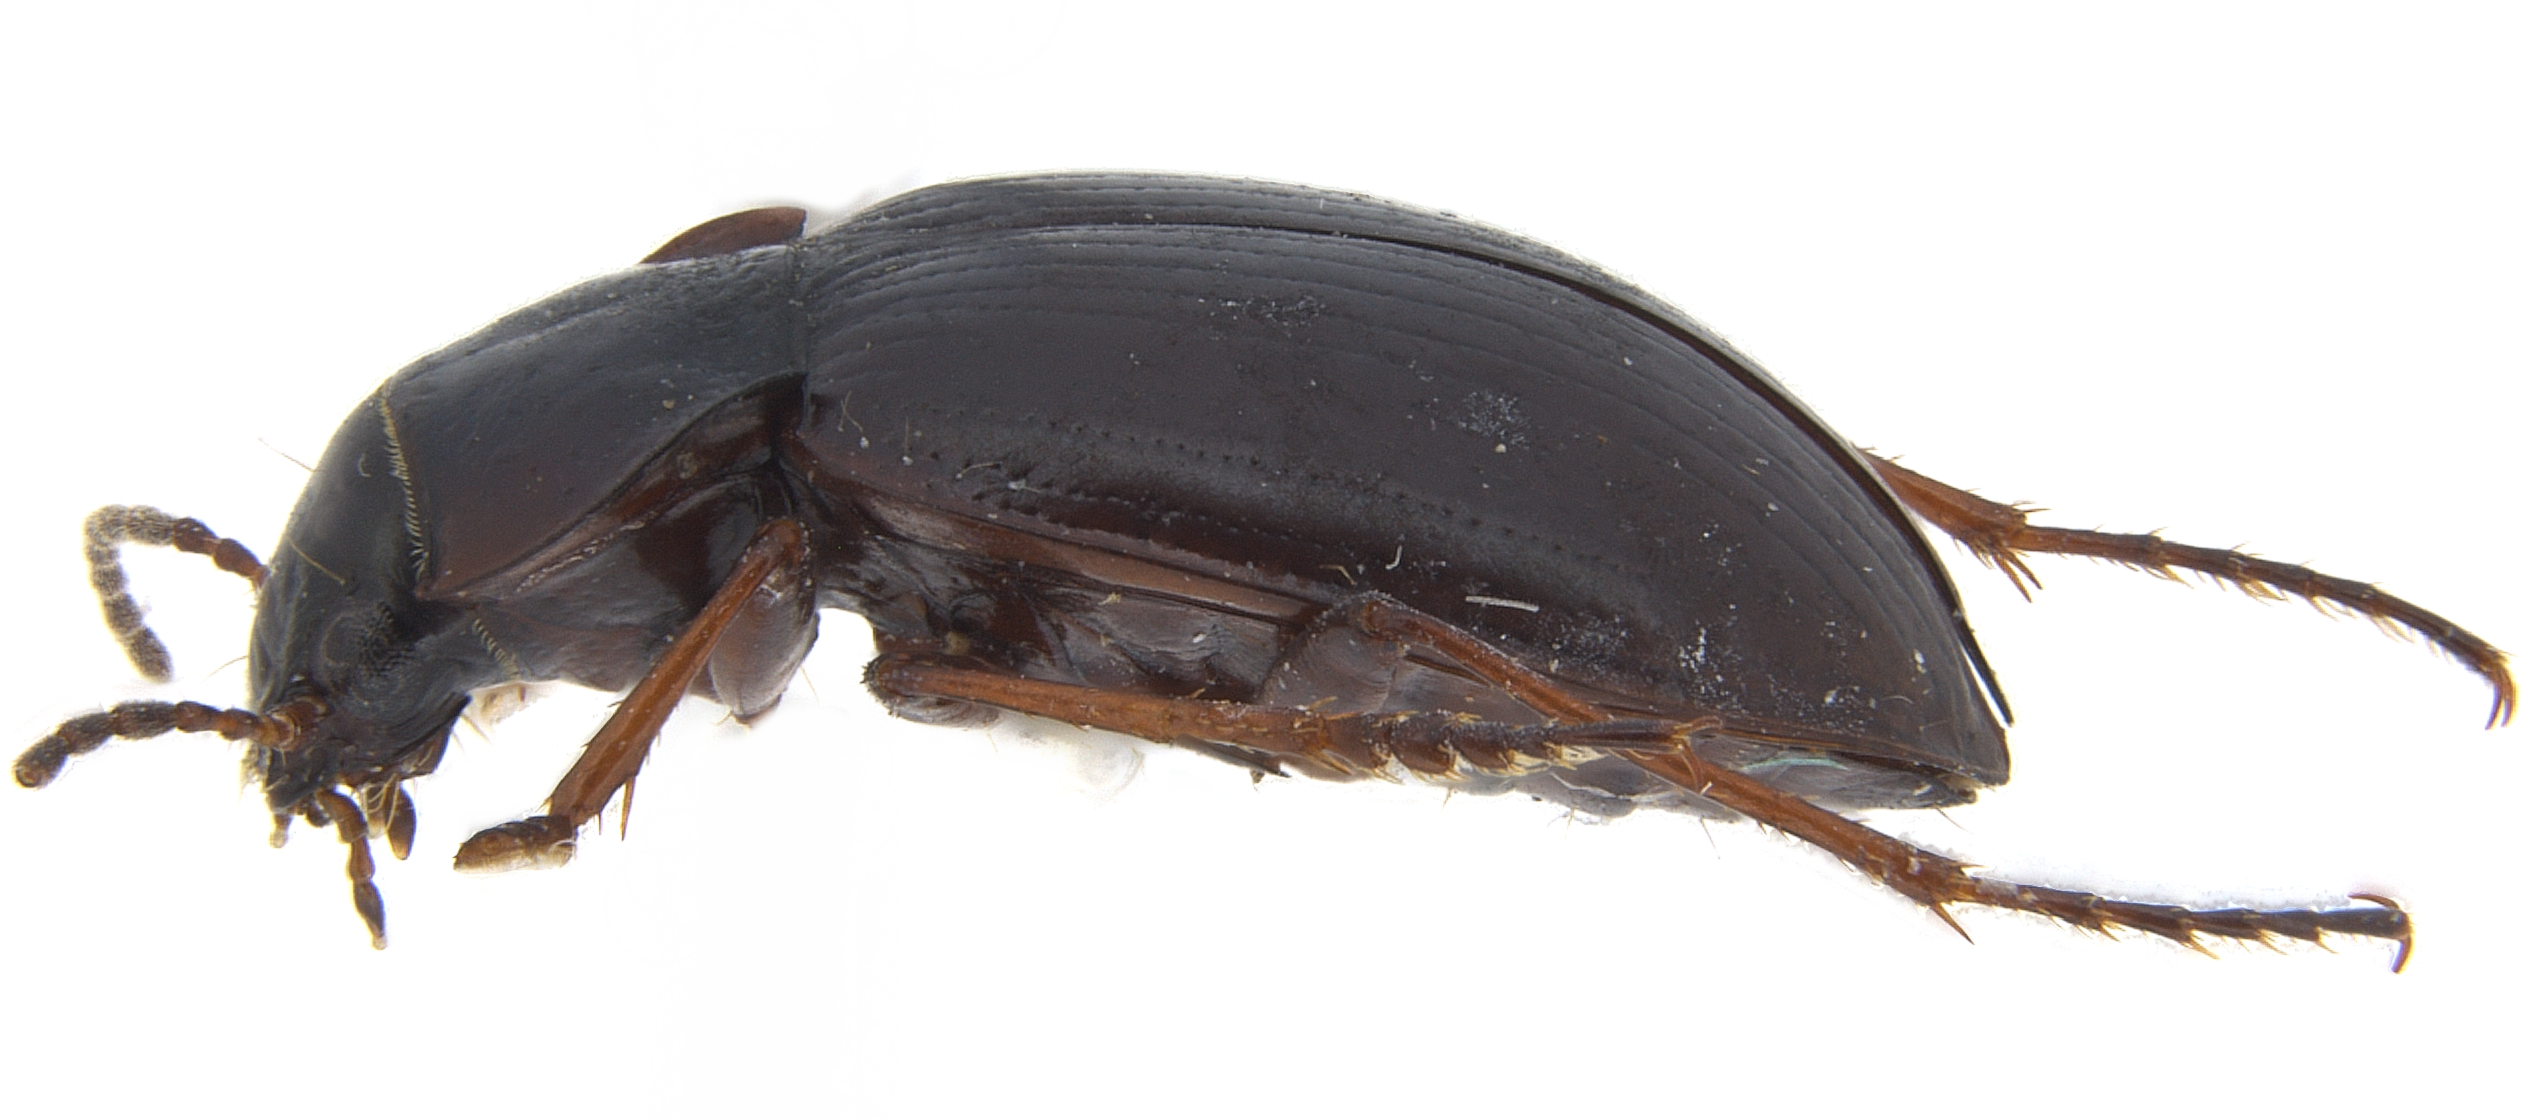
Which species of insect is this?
Pseudomigadops darwini
